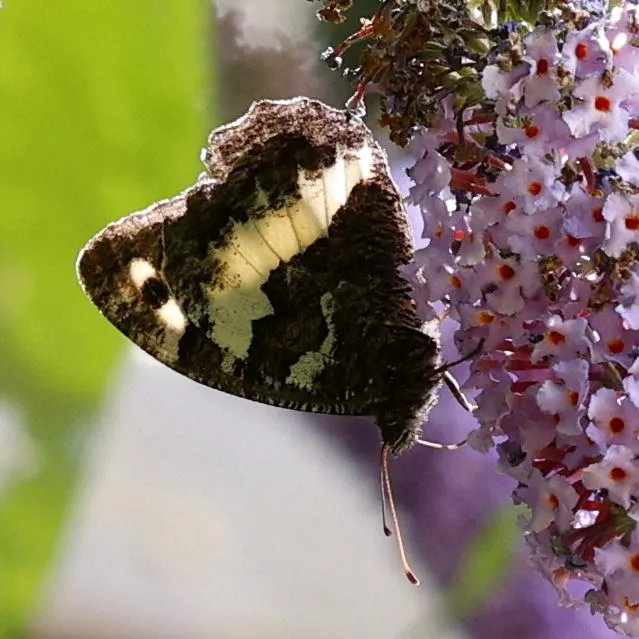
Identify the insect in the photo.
Brintesia circe
